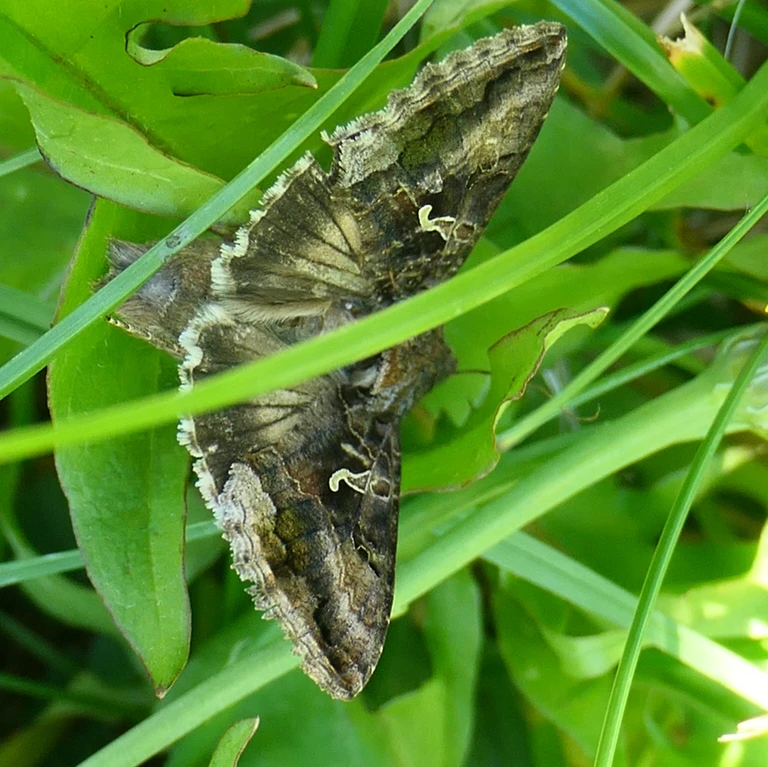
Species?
Autographa gamma
